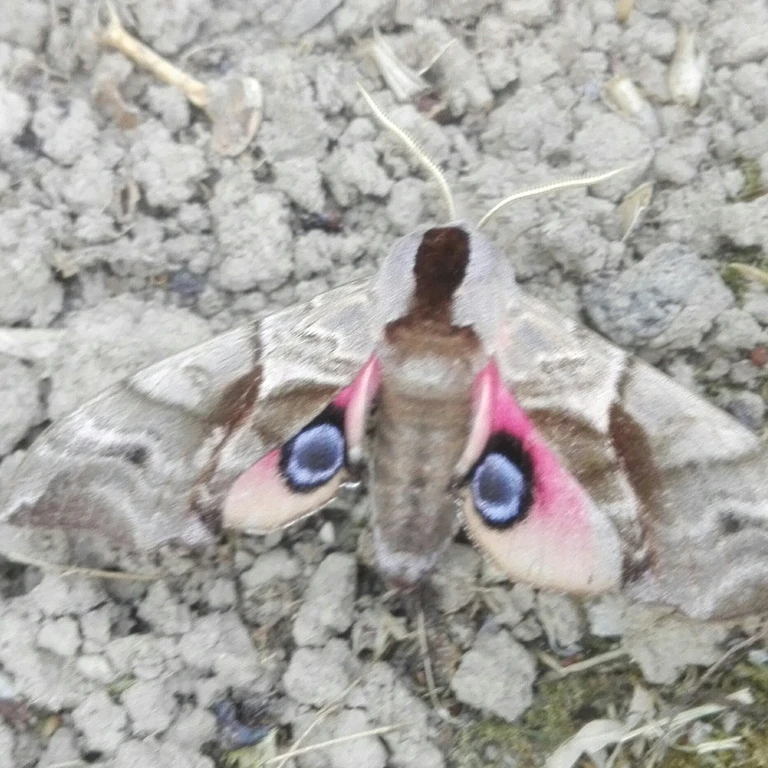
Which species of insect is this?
Smerinthus ocellata
